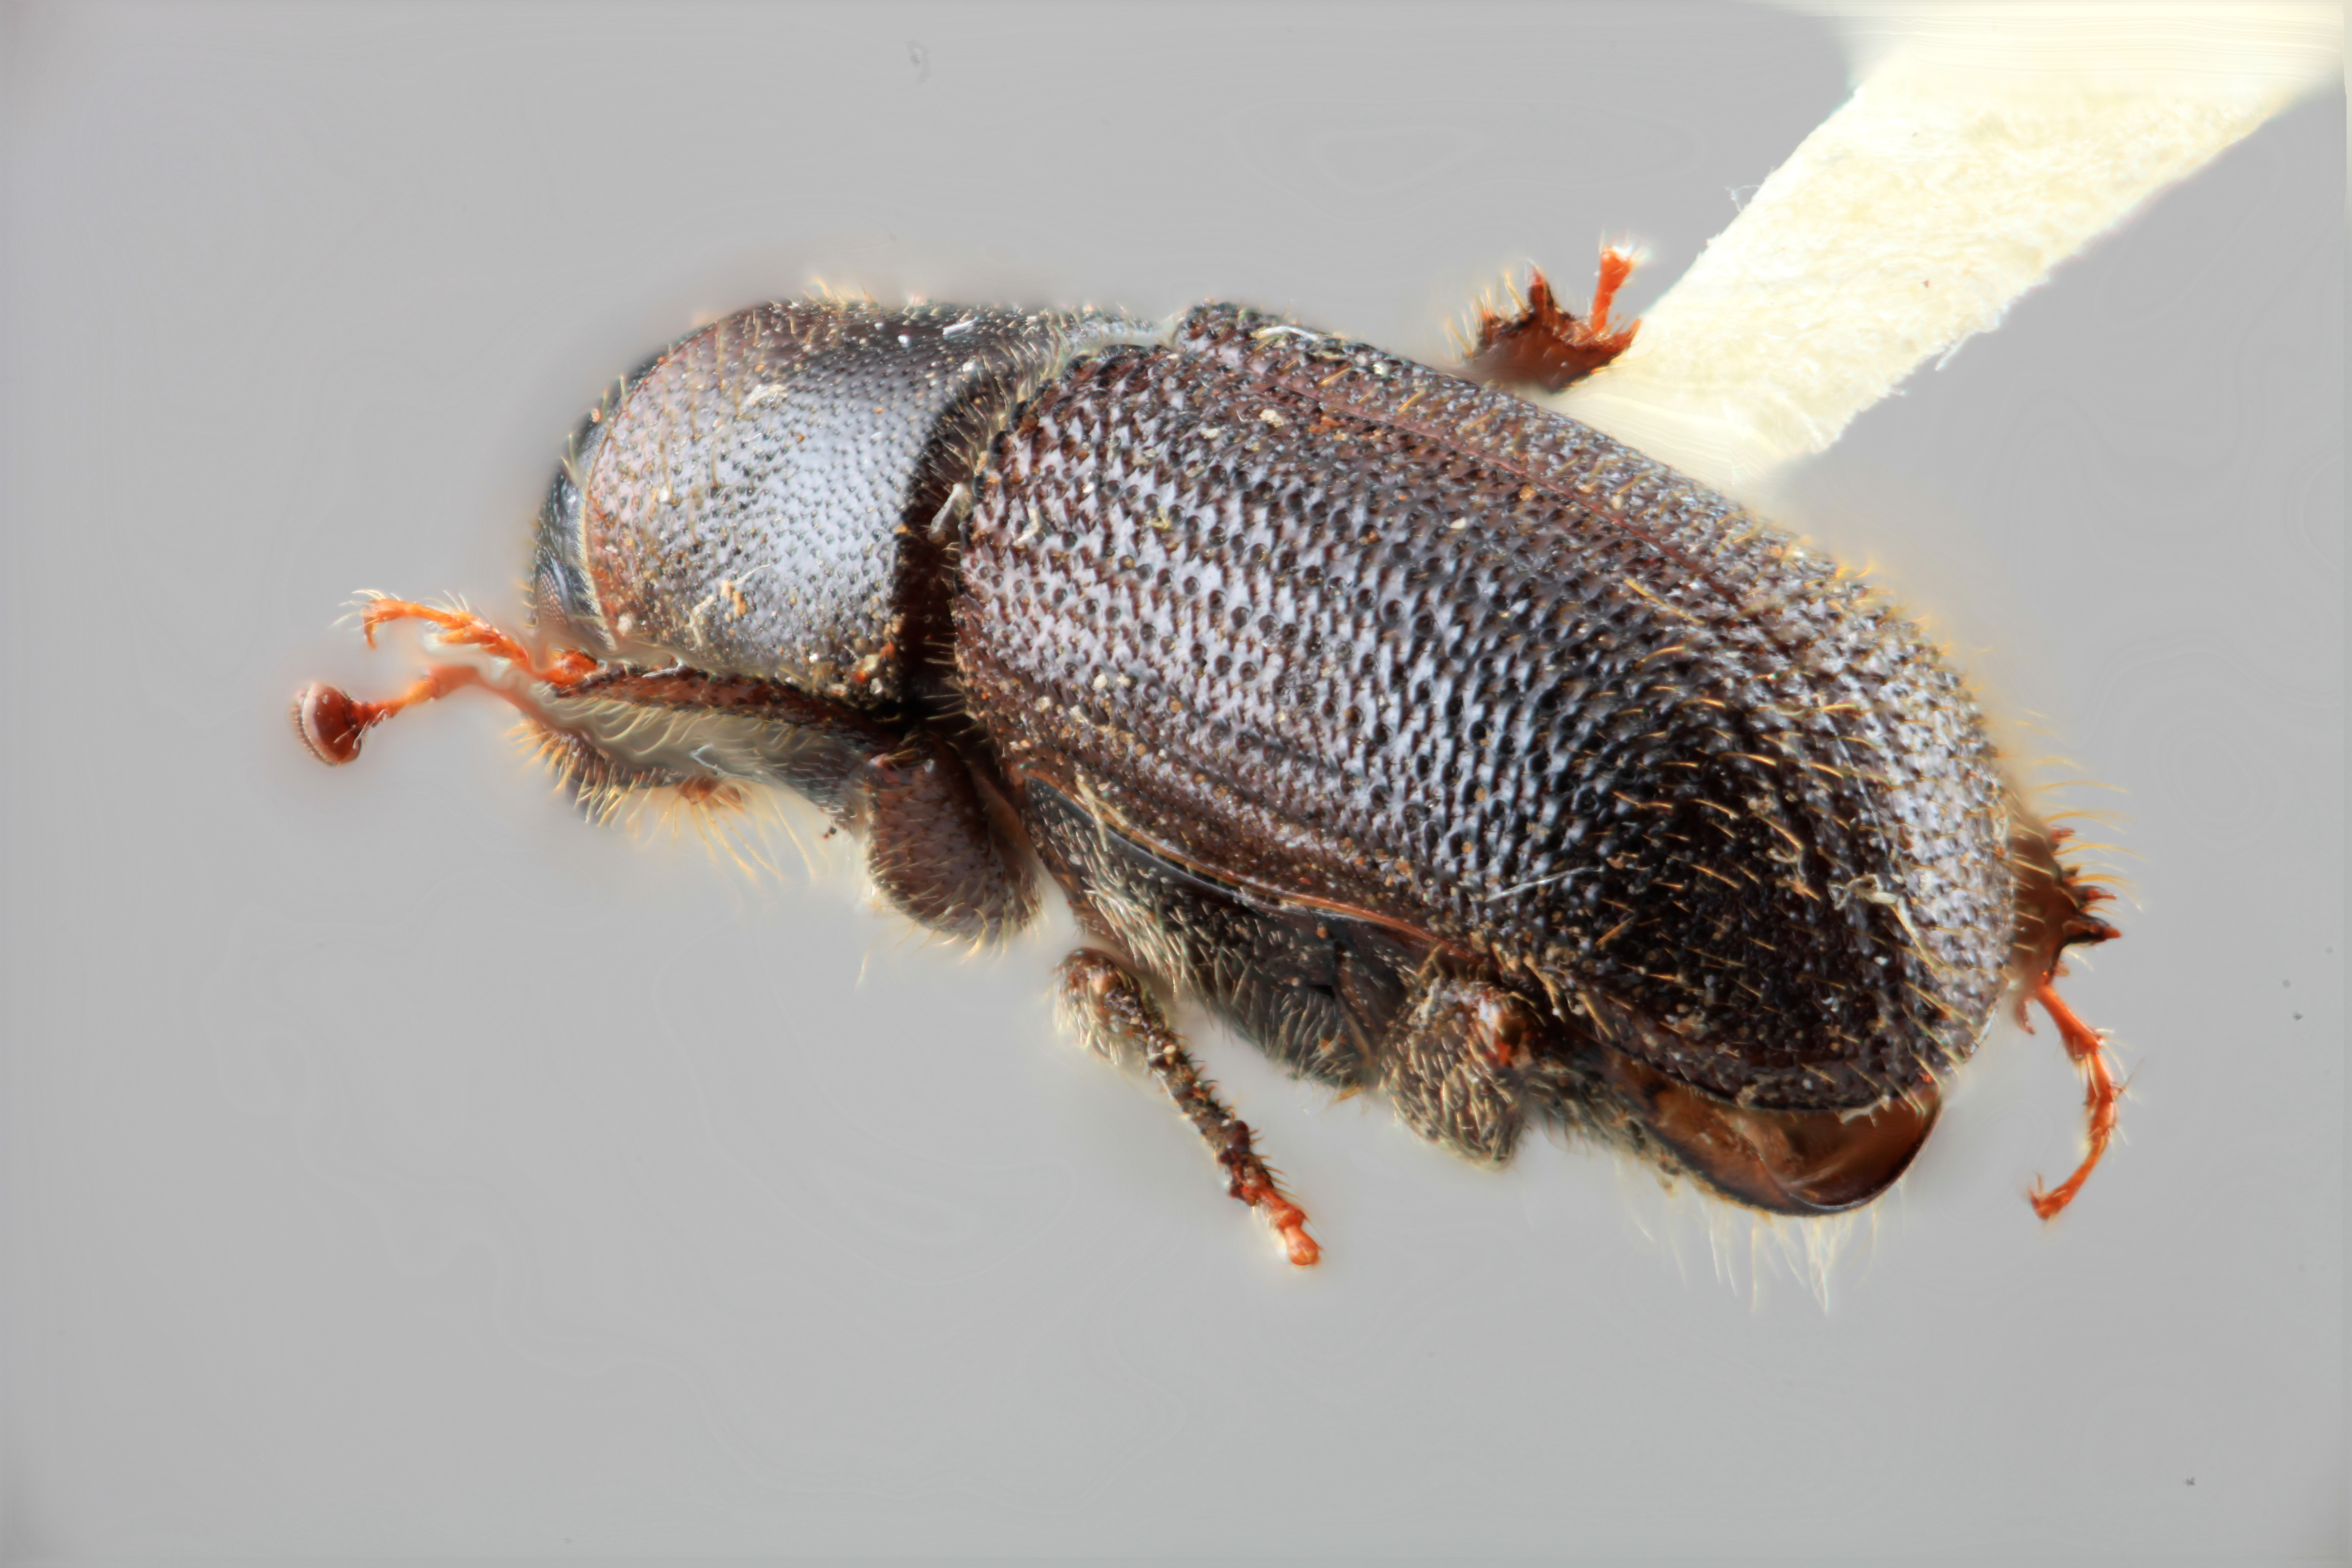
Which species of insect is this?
Dendroctonus aztecus
